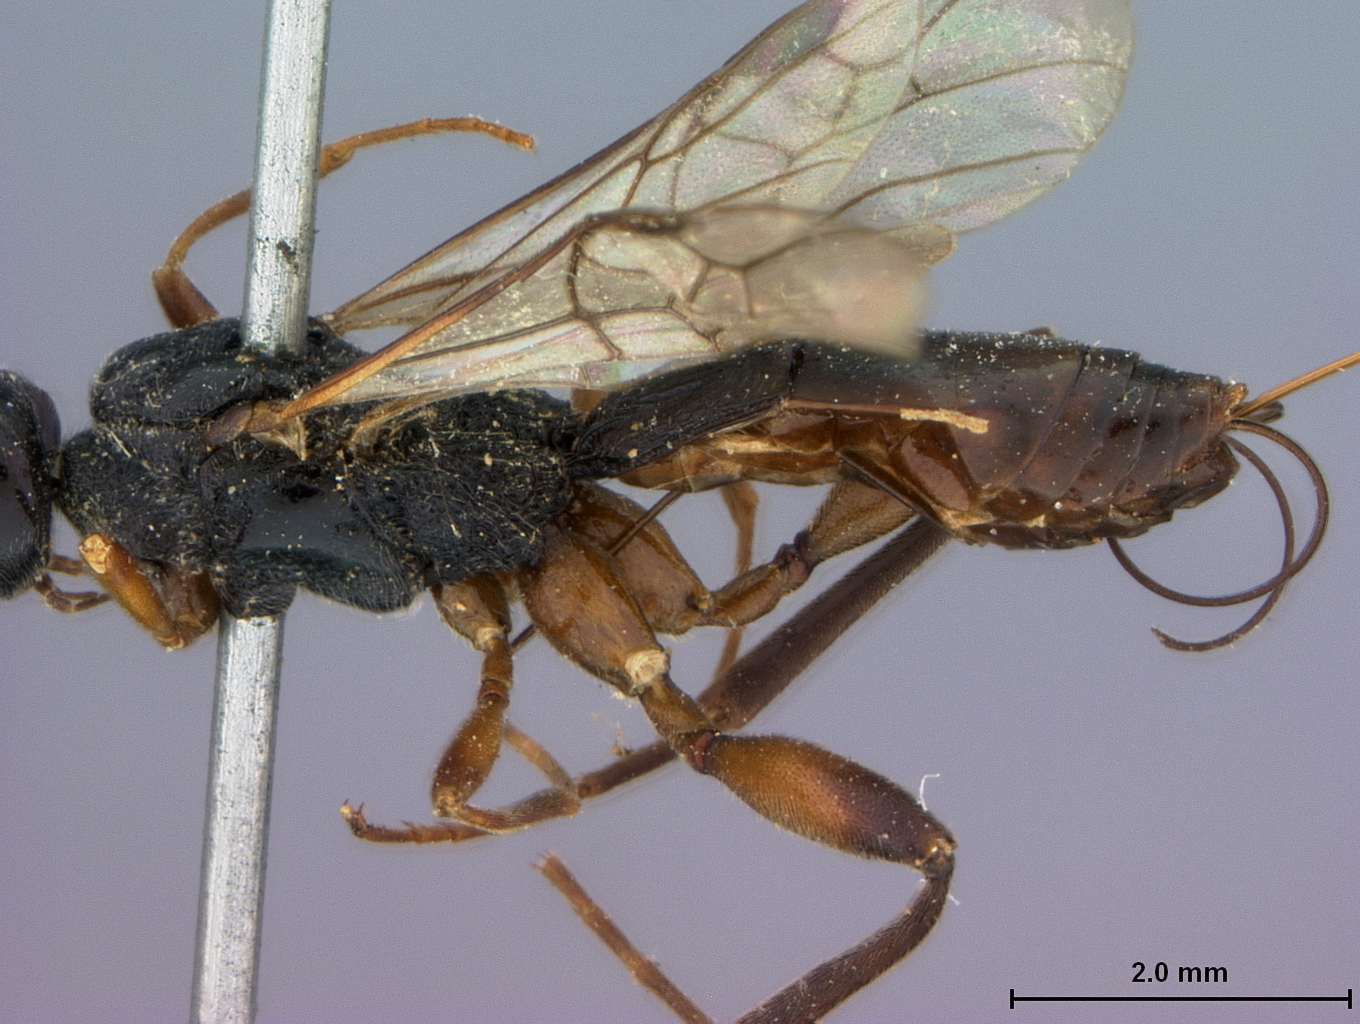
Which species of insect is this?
Gymnoscelis yukonensis
